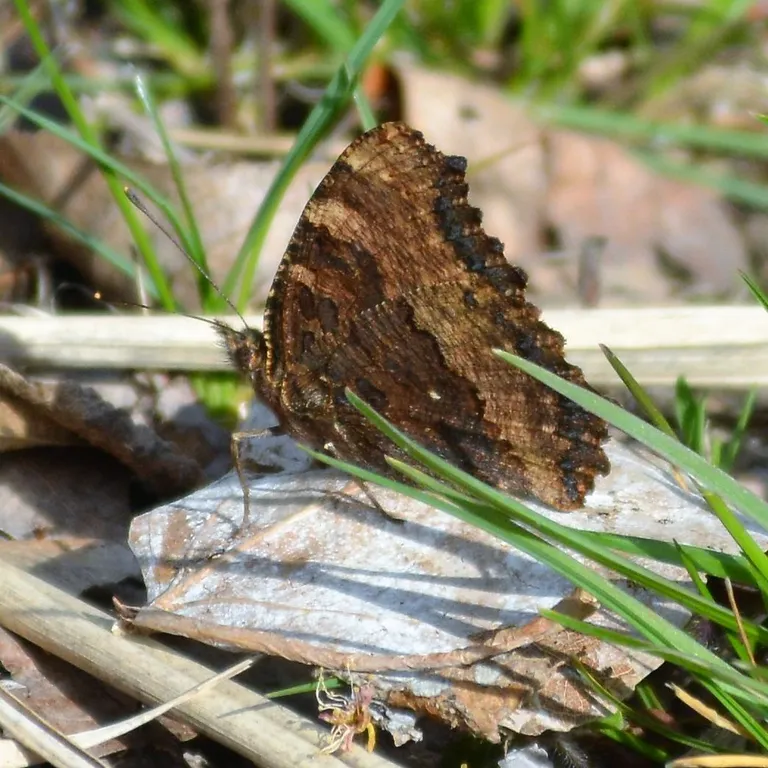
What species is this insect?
Nymphalis polychloros
